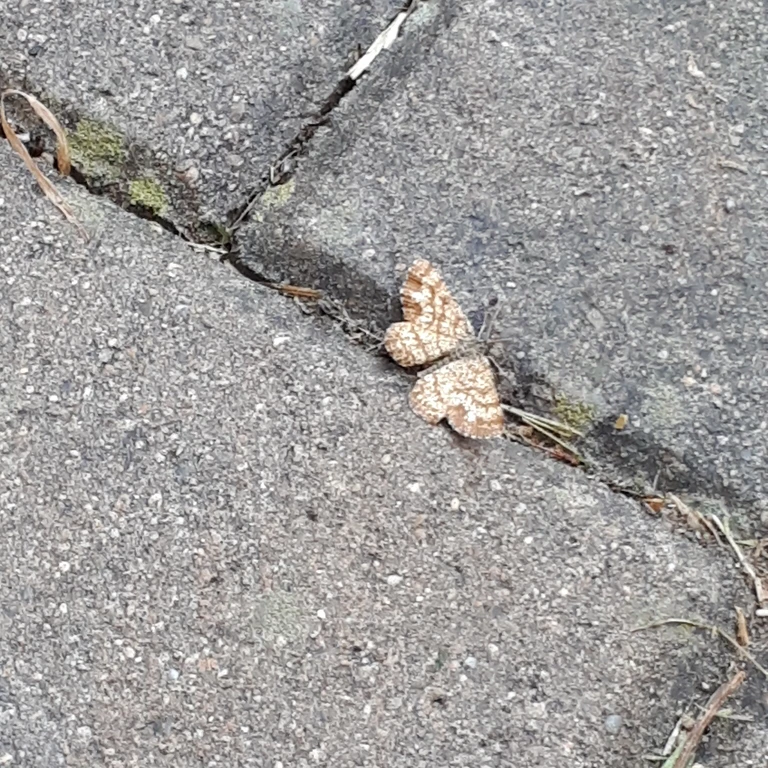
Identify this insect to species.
Ematurga atomaria
